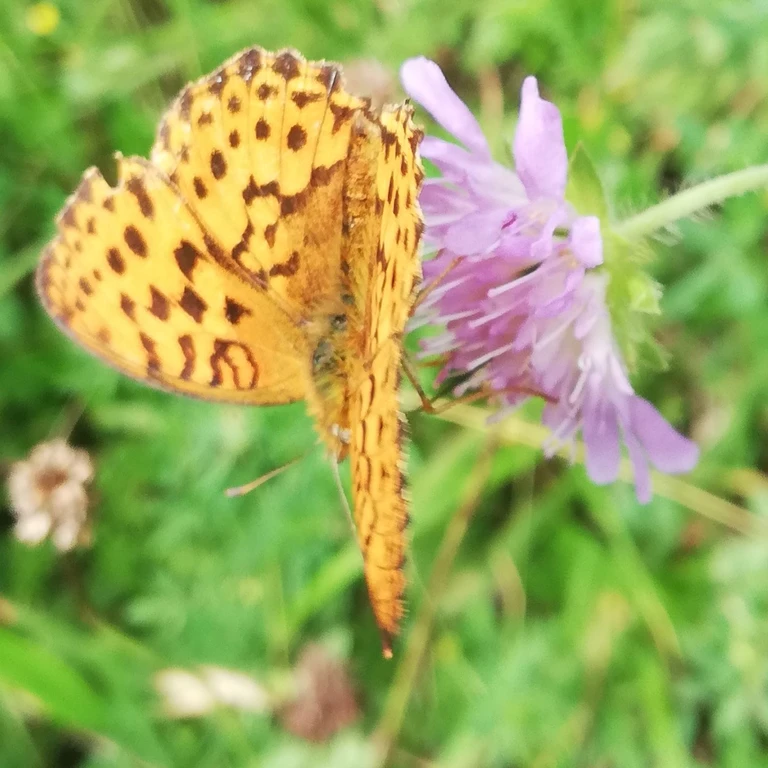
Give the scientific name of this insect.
Brenthis daphne
